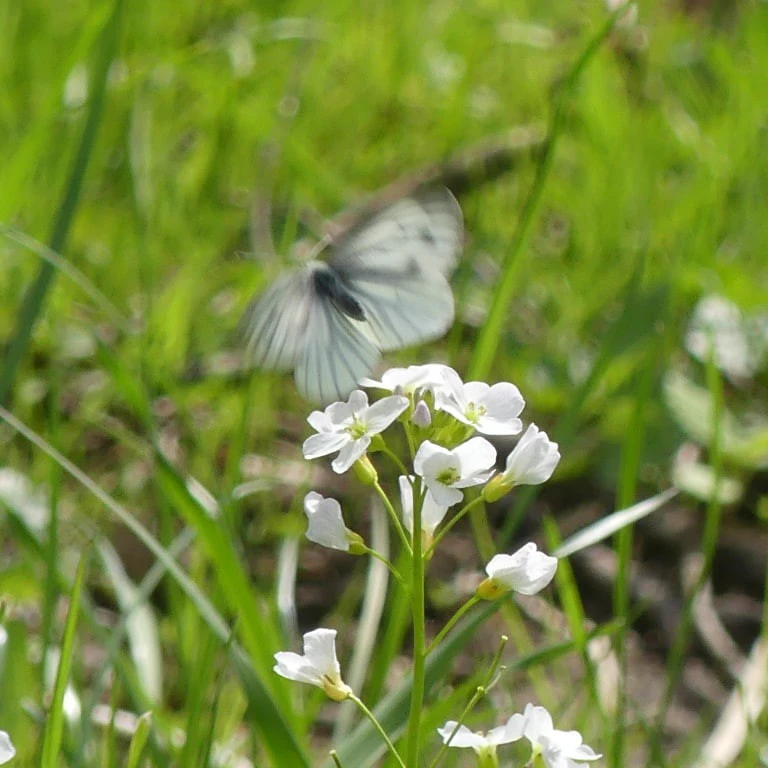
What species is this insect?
Pieris napi
